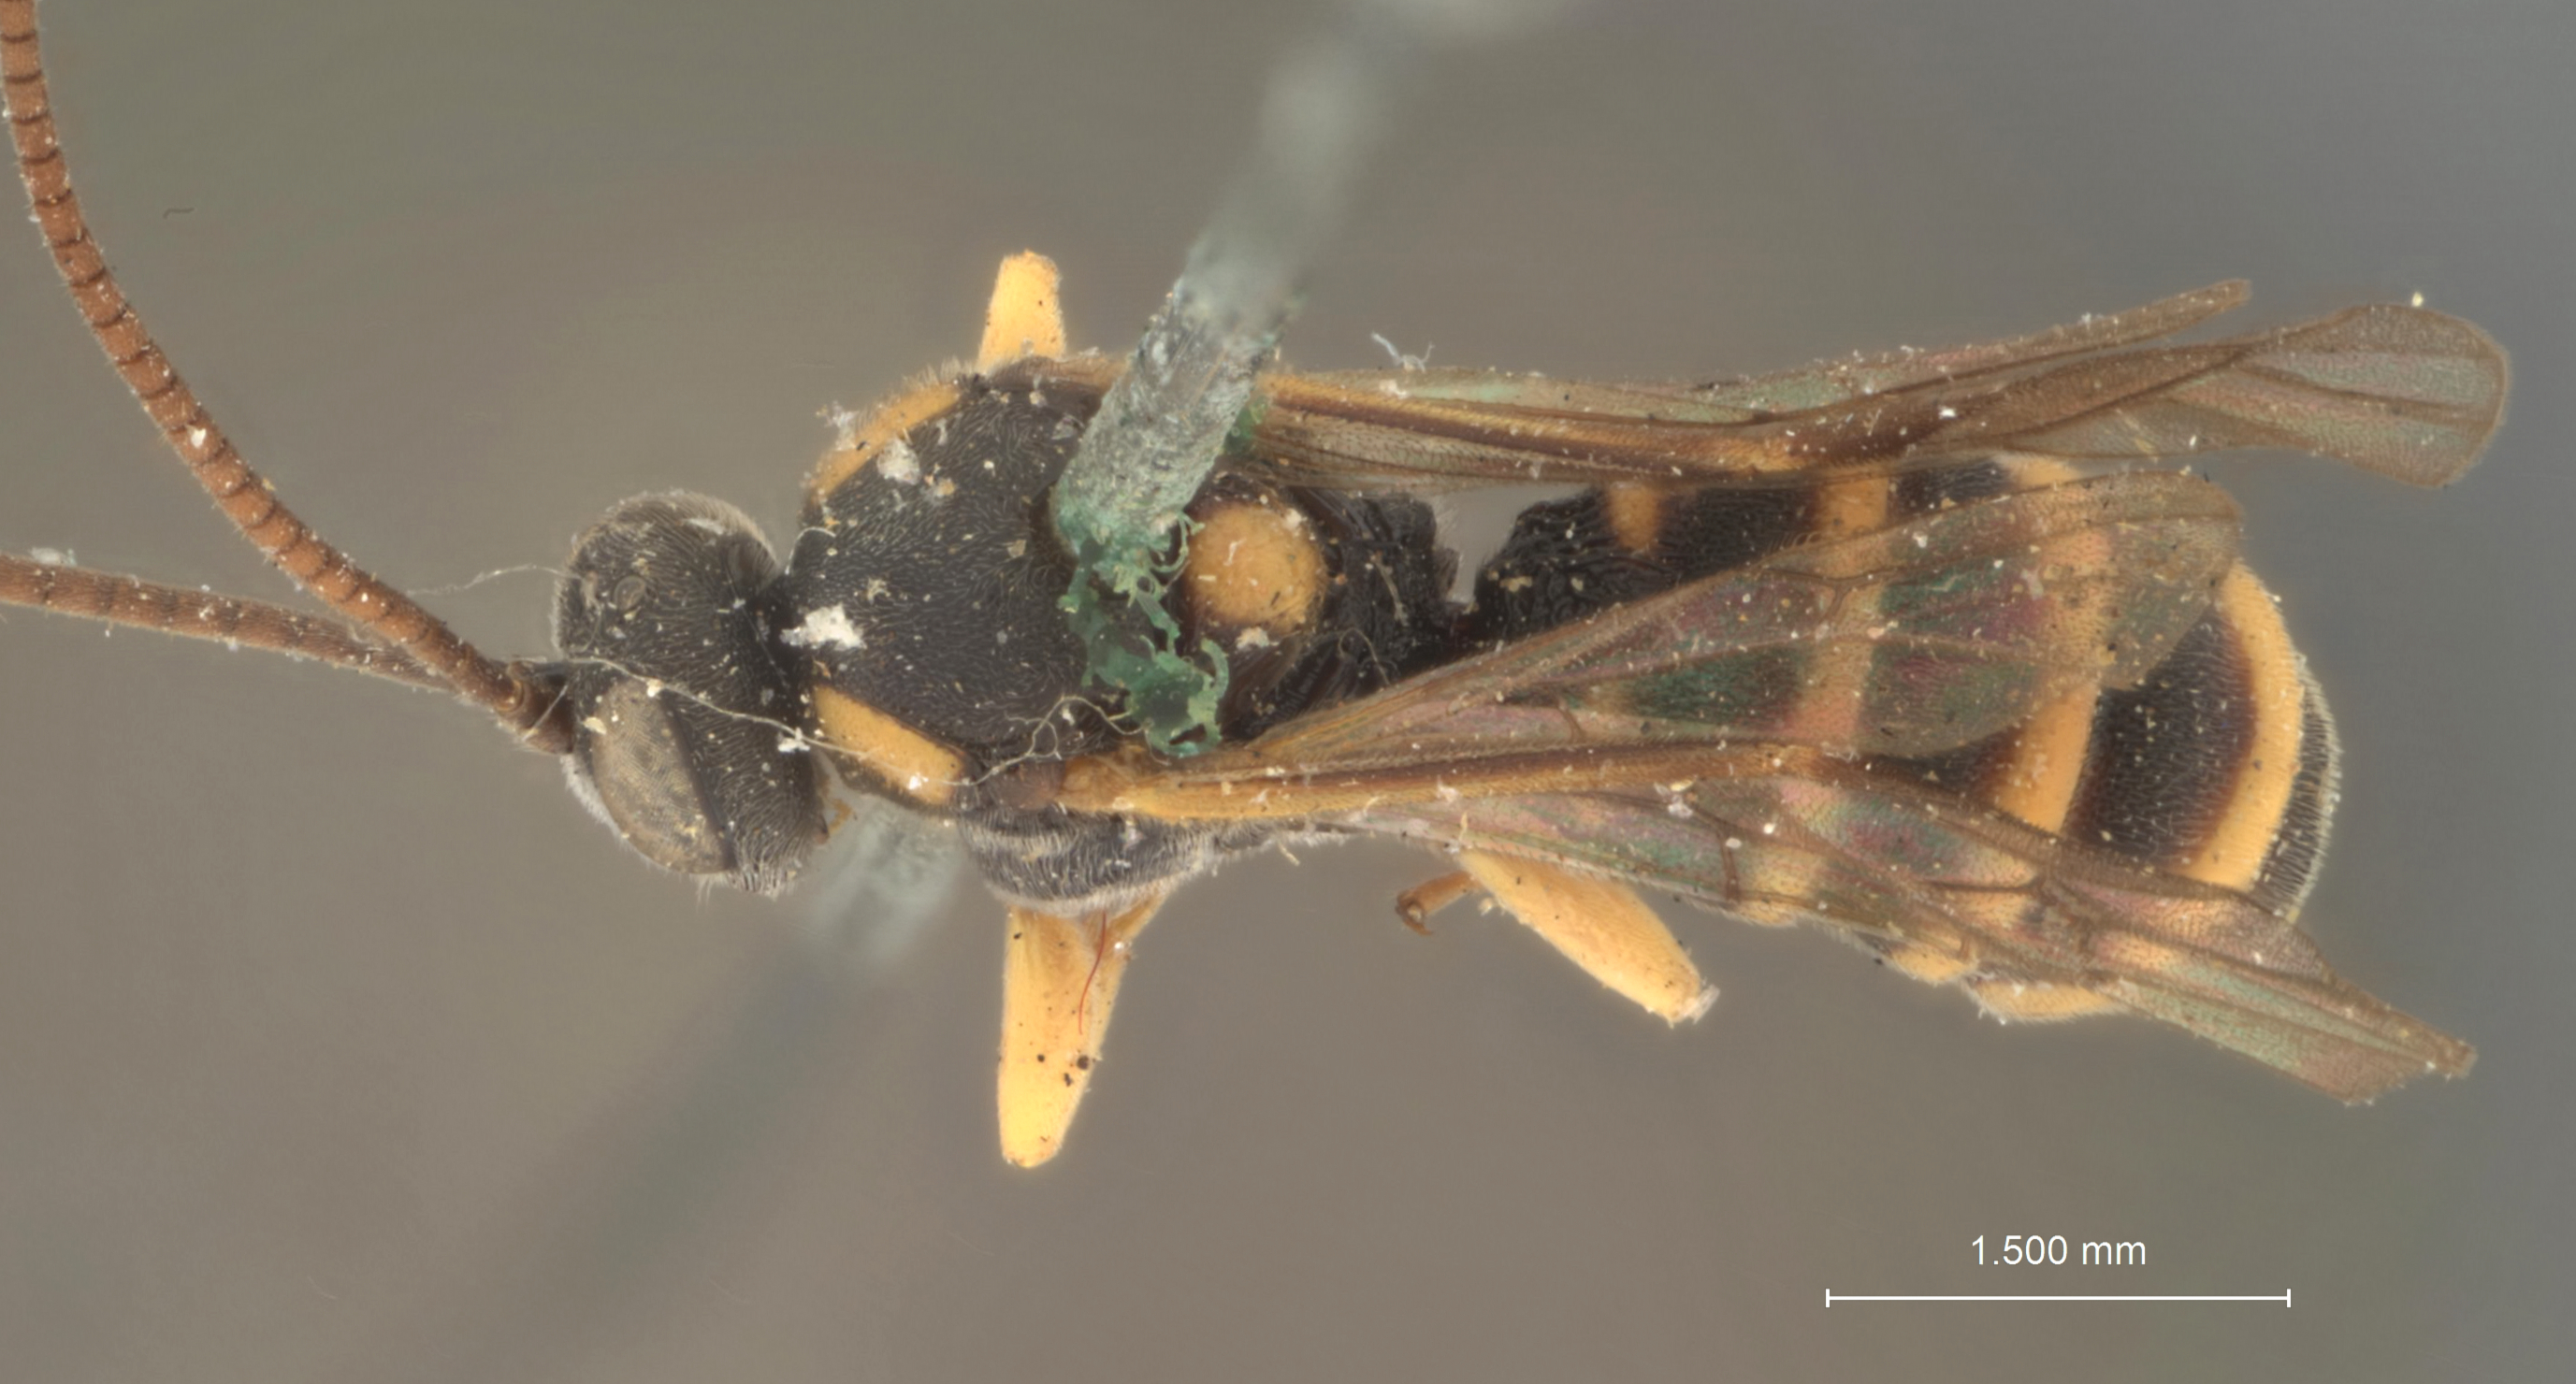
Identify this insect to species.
Thibetoides flosamoris
